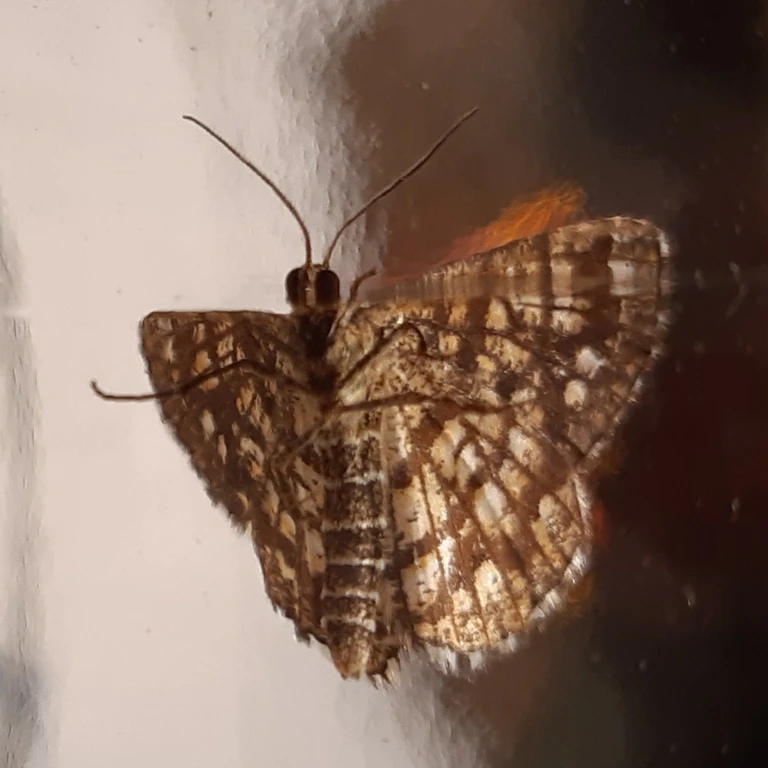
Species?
Chiasmia clathrata
